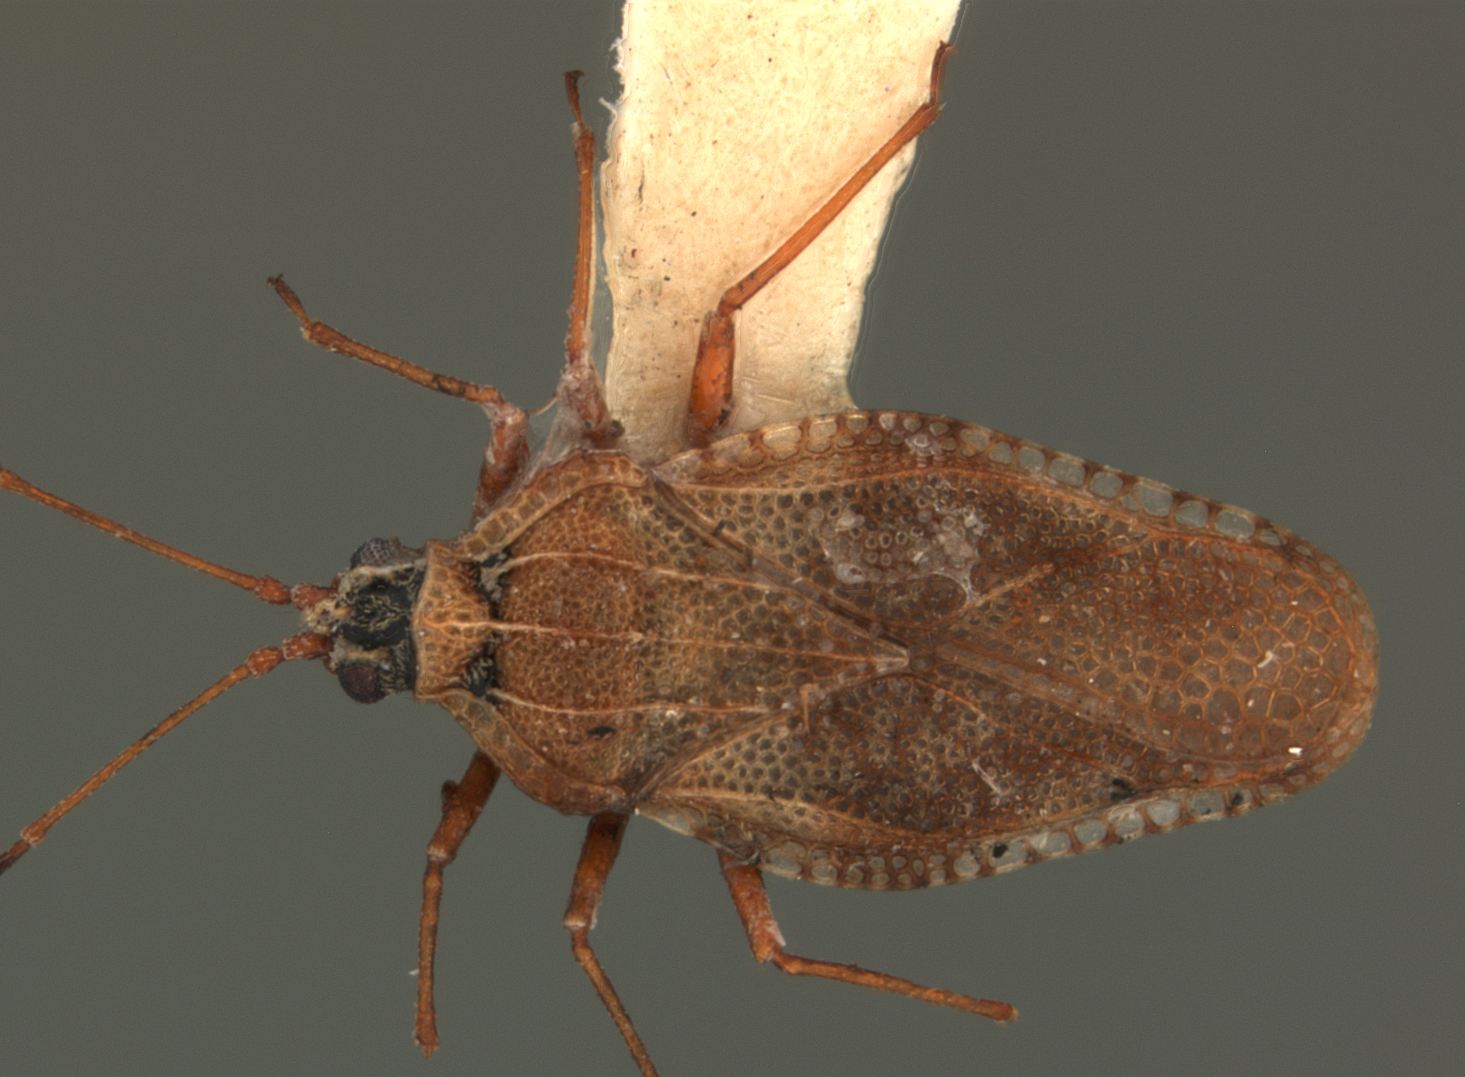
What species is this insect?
Physatocheila chatterjeei
